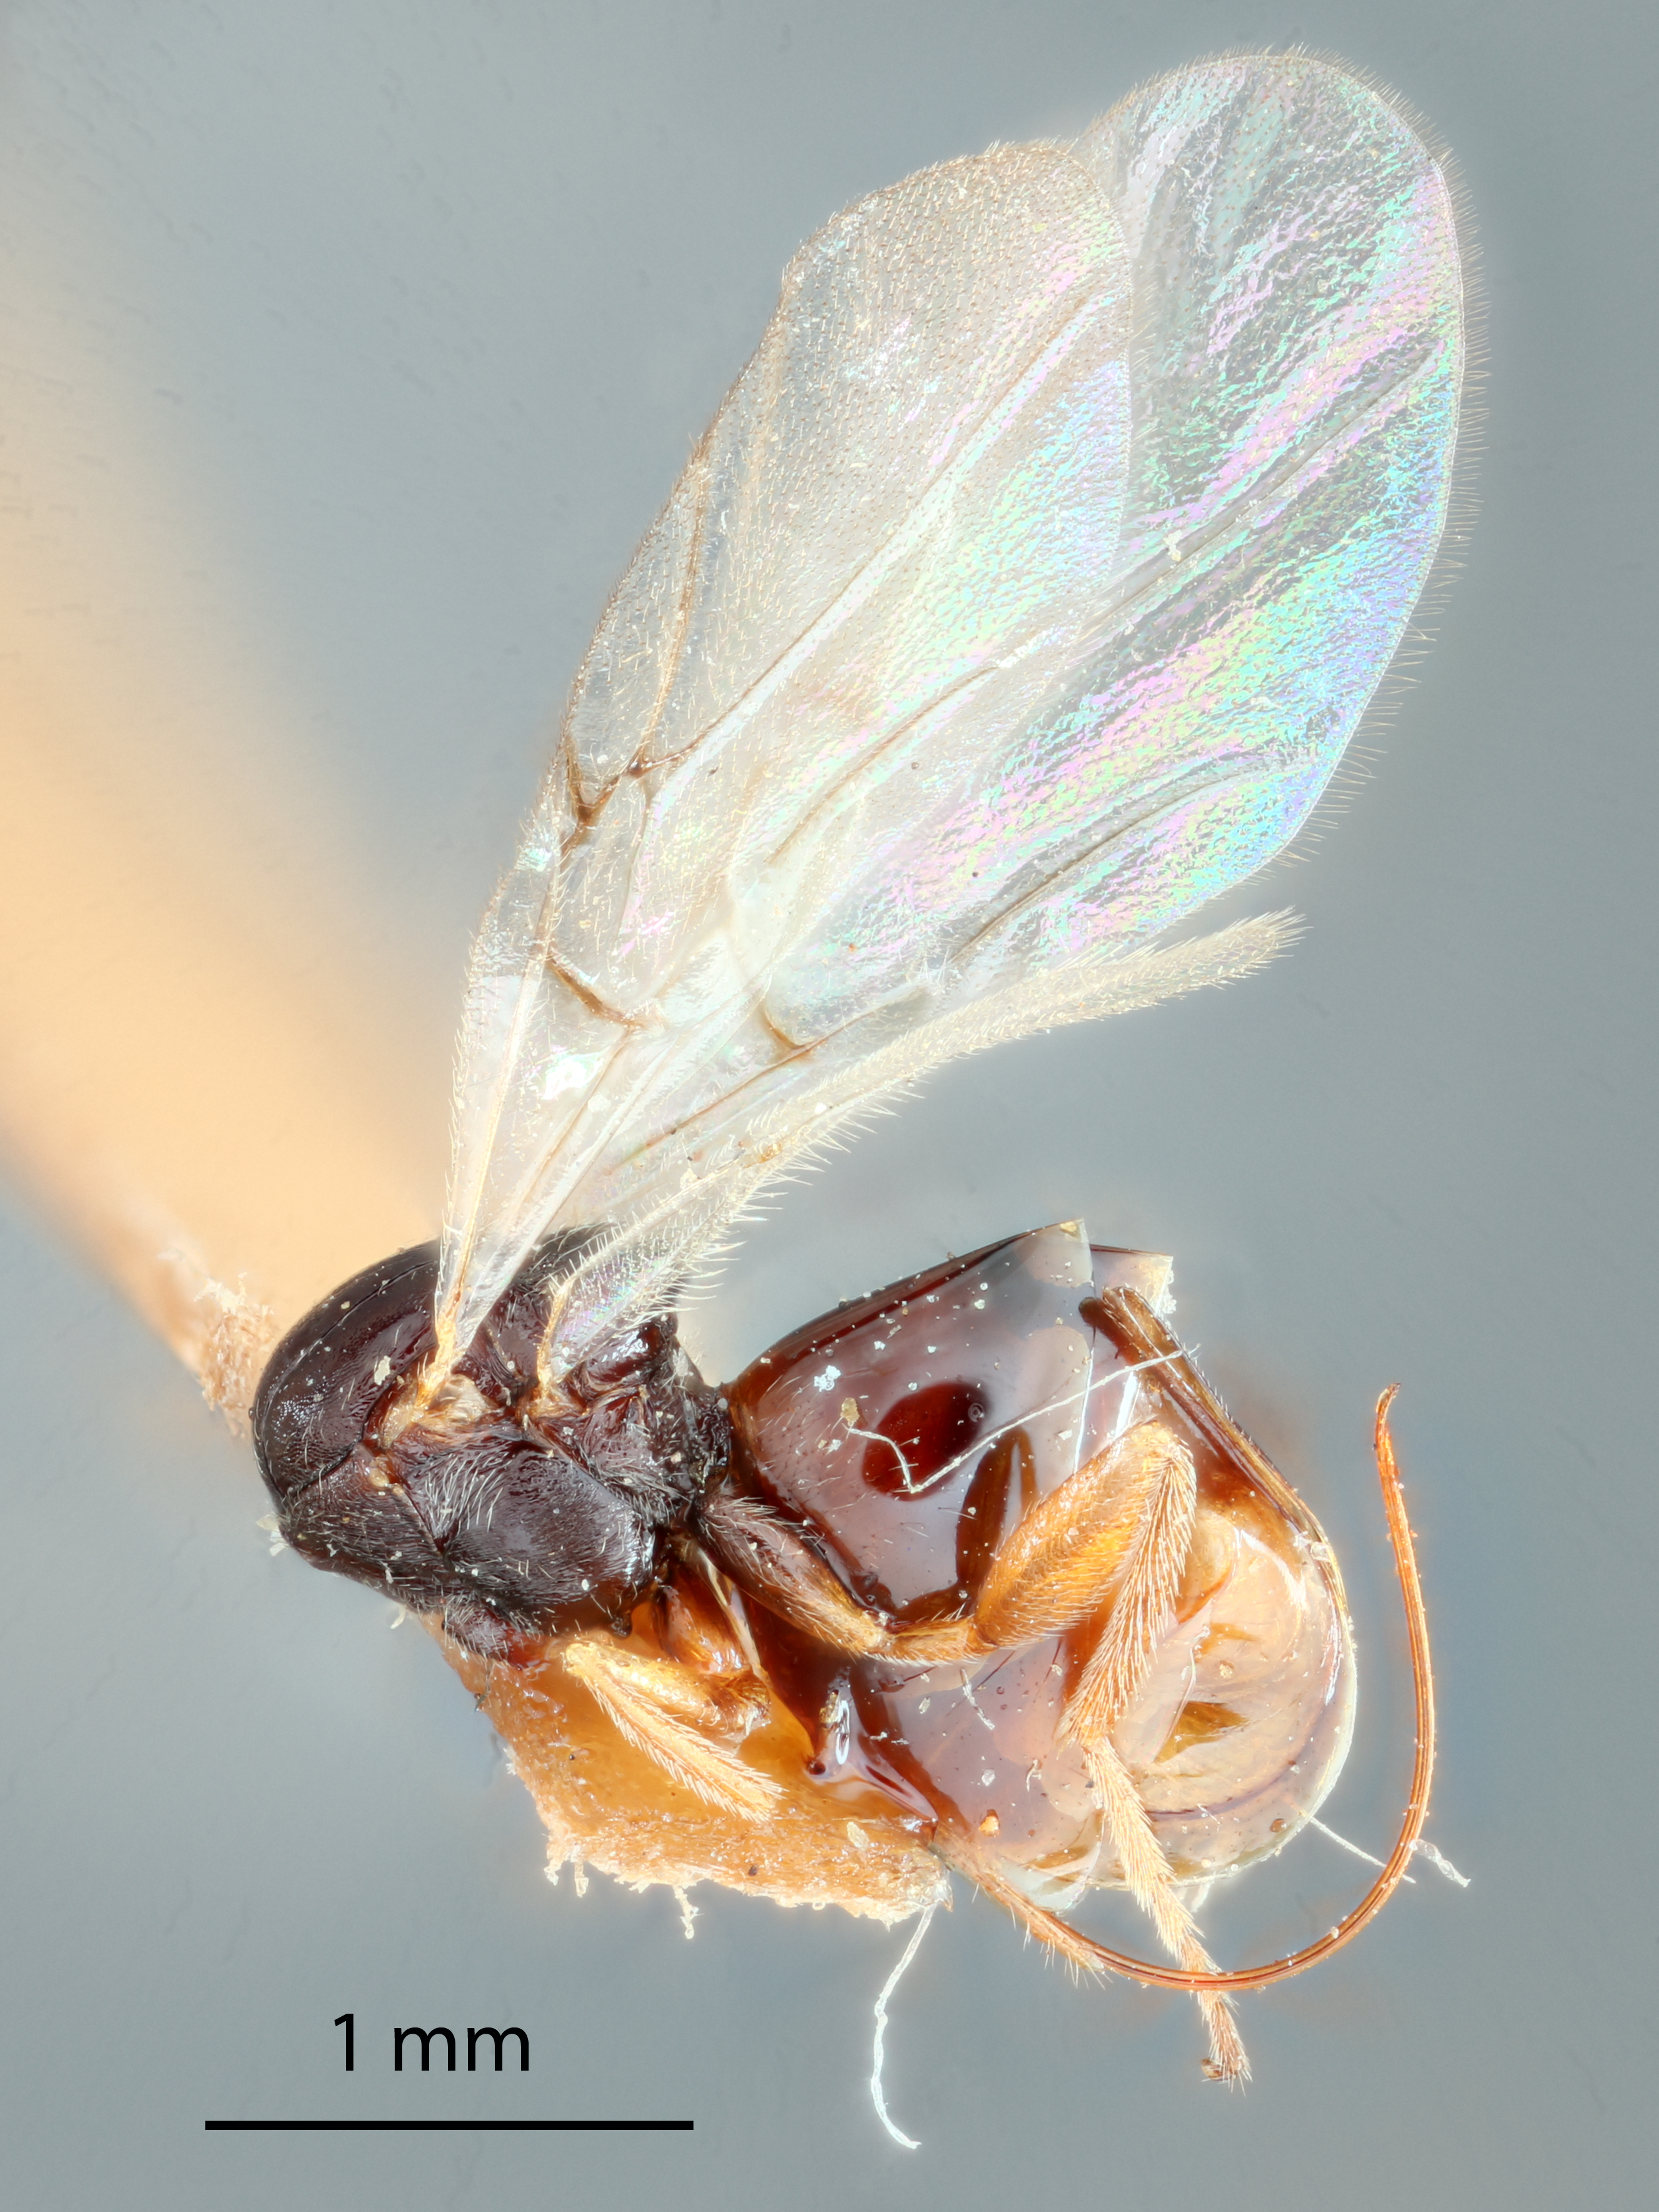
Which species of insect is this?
Andricus fullawayi
